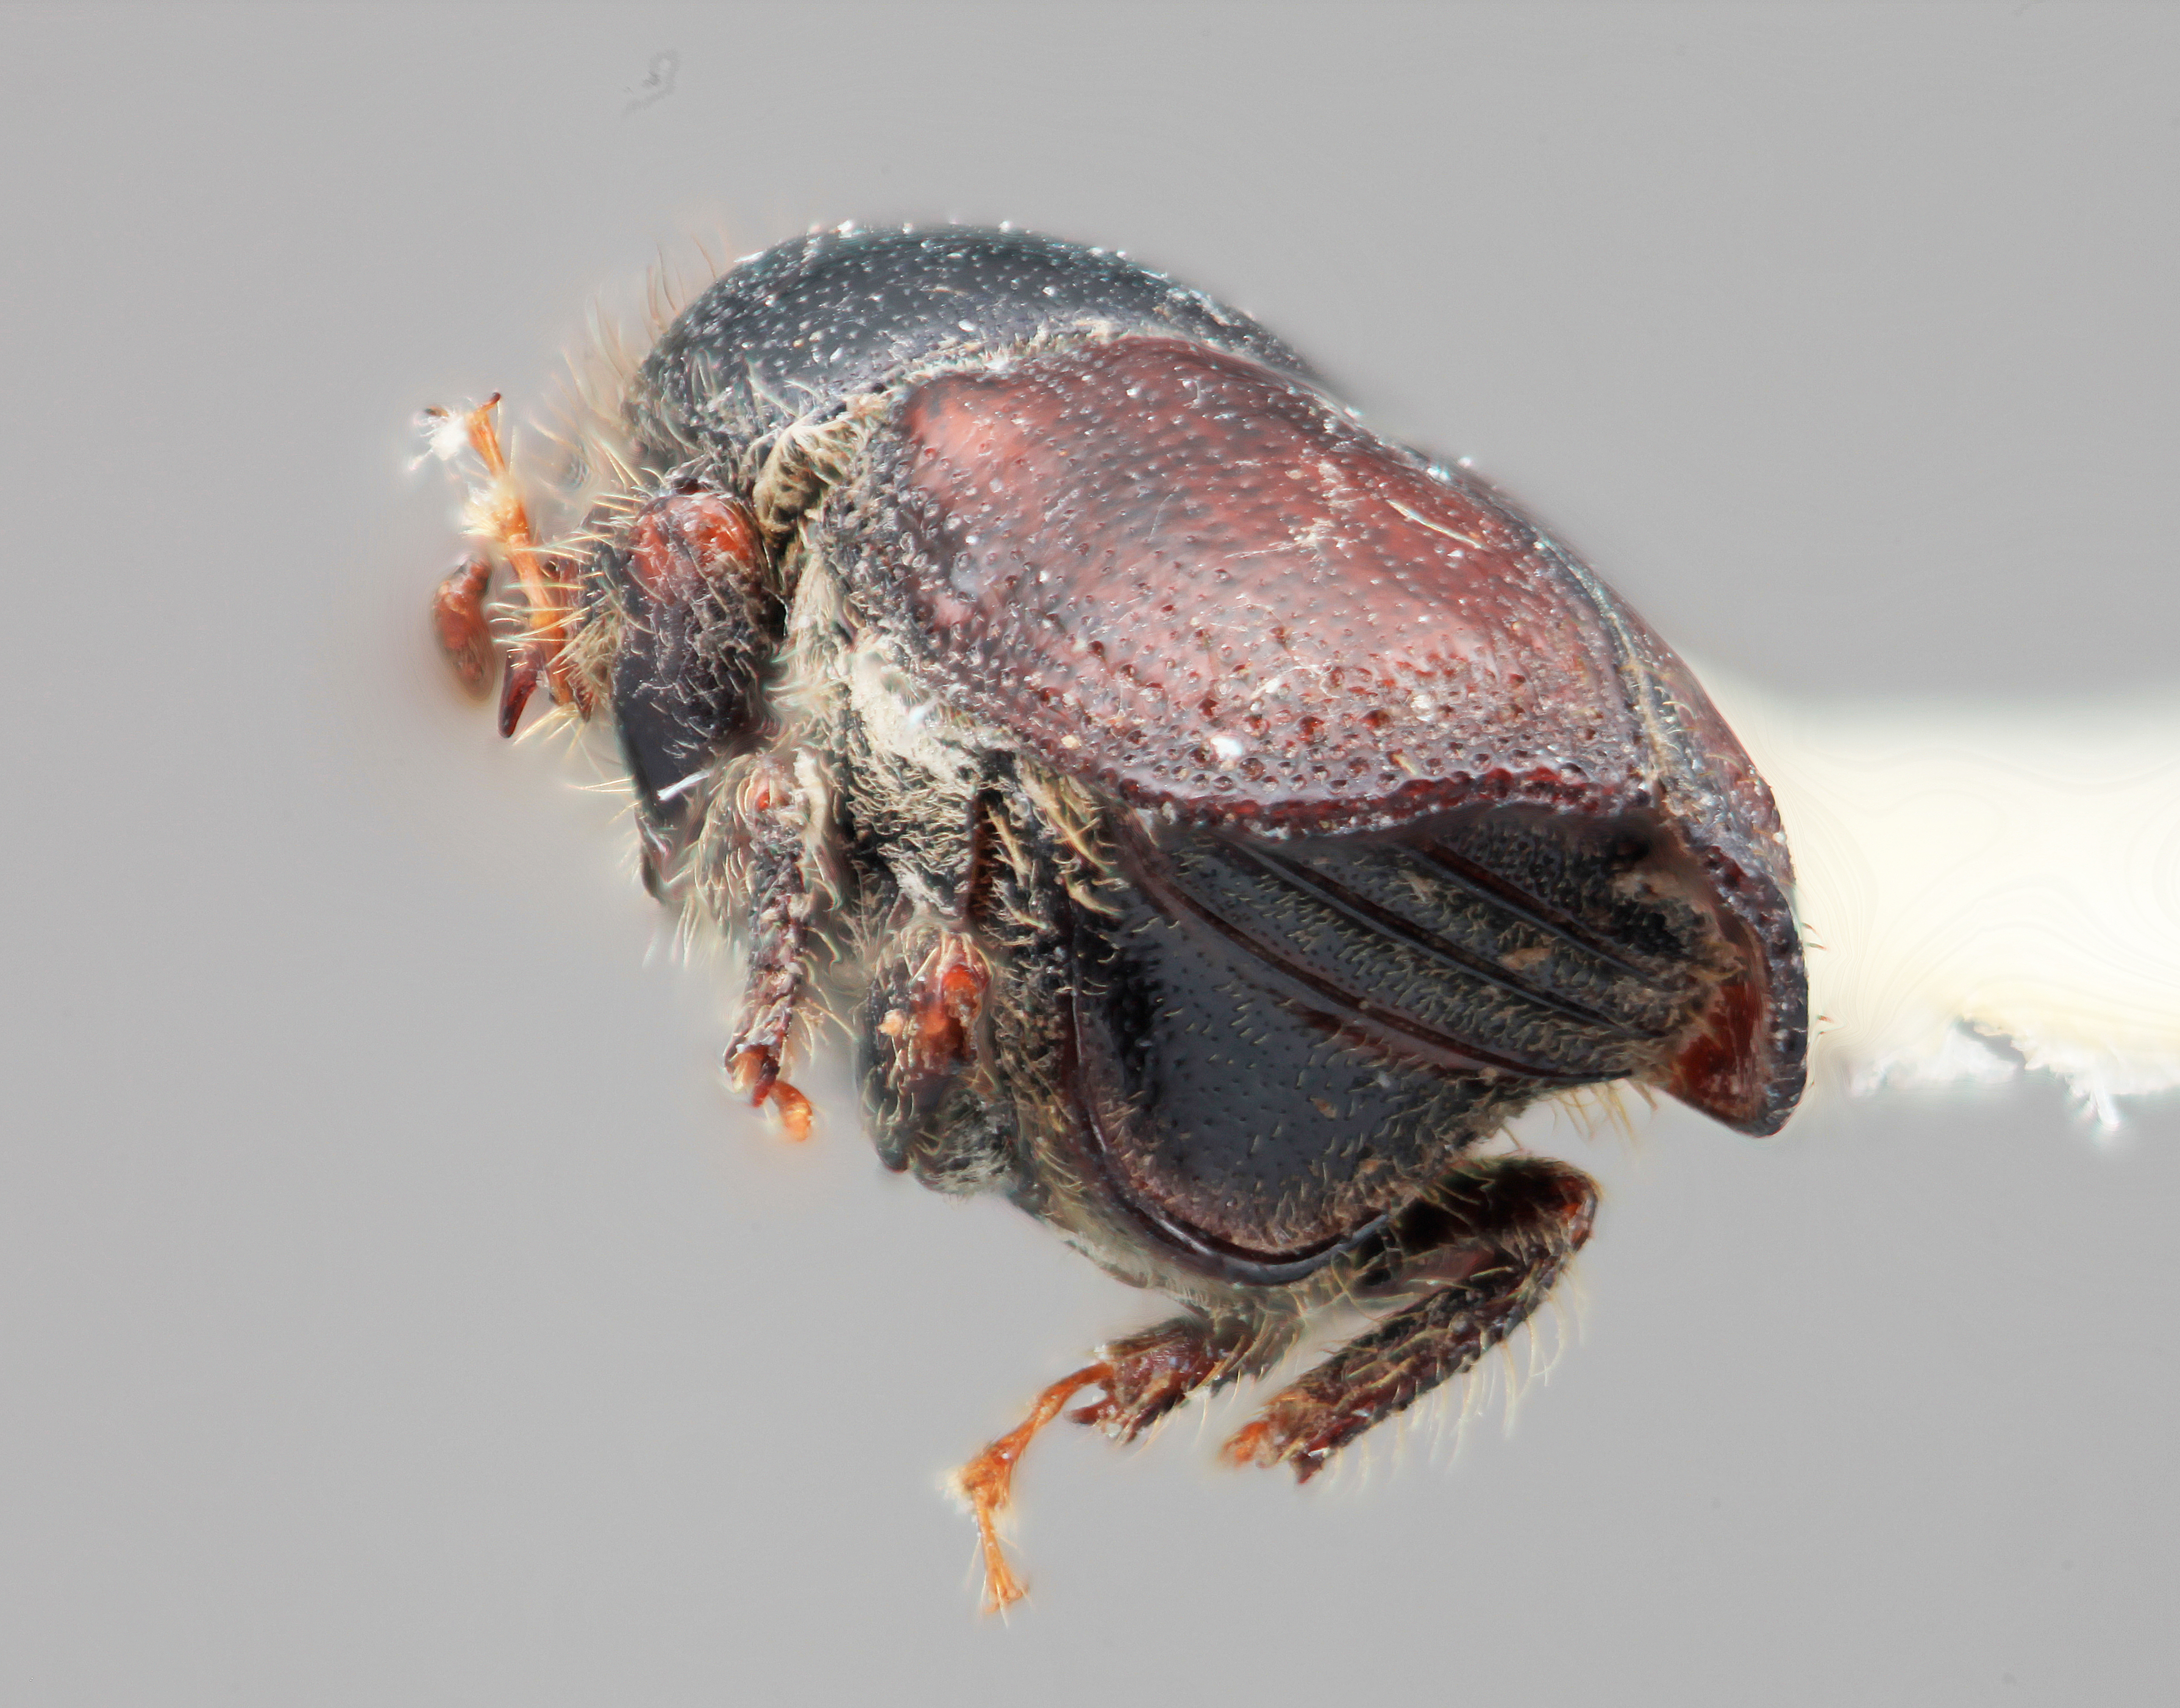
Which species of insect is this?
Scolytus hermosus
